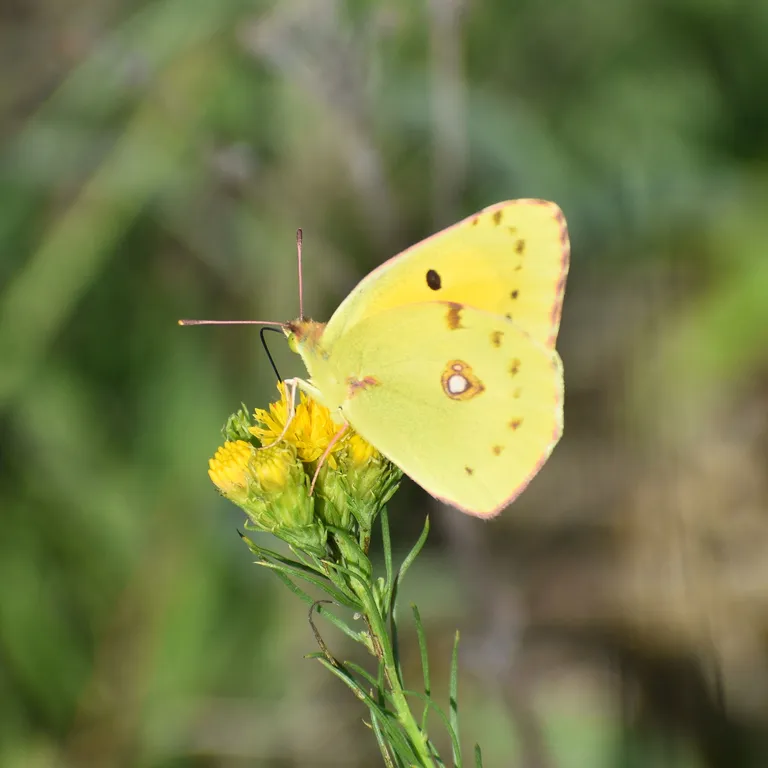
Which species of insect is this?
Colias croceus
